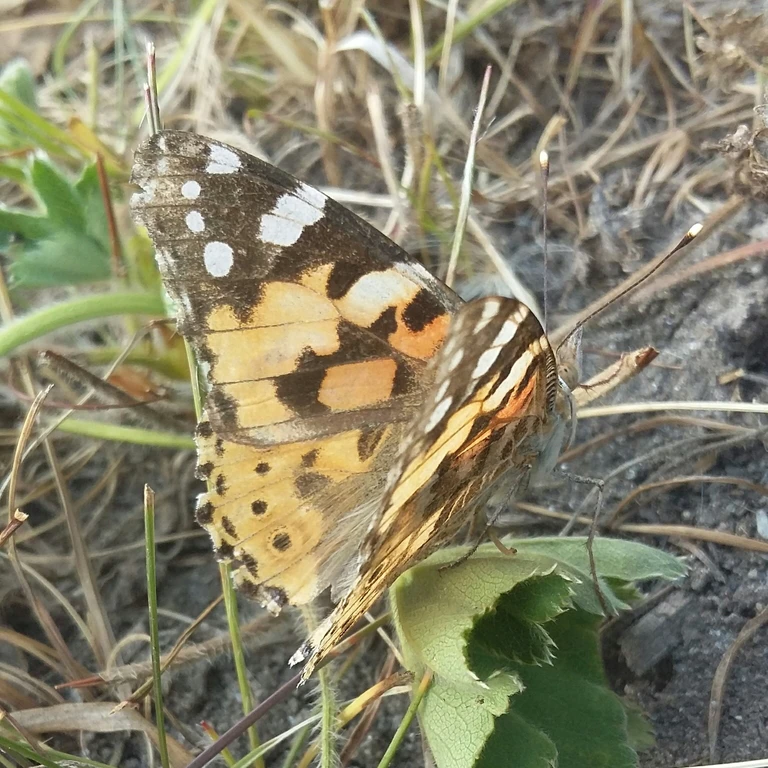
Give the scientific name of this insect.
Vanessa cardui
